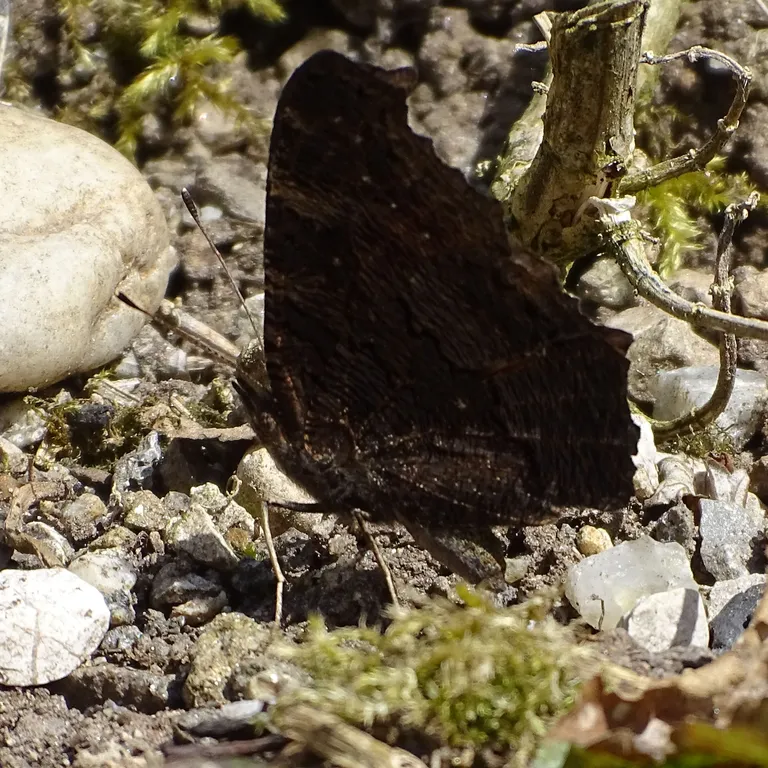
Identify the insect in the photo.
Aglais io
